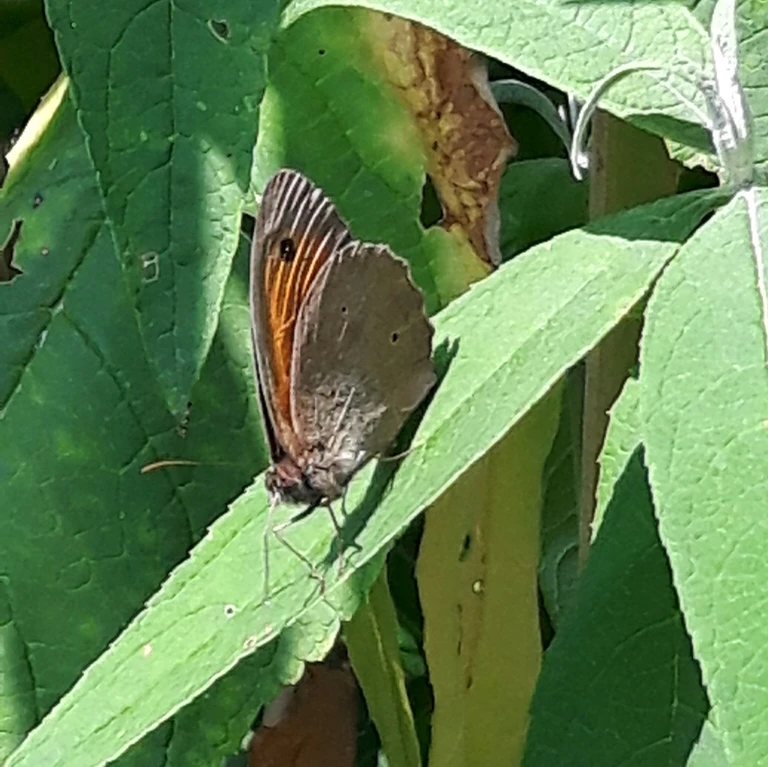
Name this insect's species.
Maniola jurtina
